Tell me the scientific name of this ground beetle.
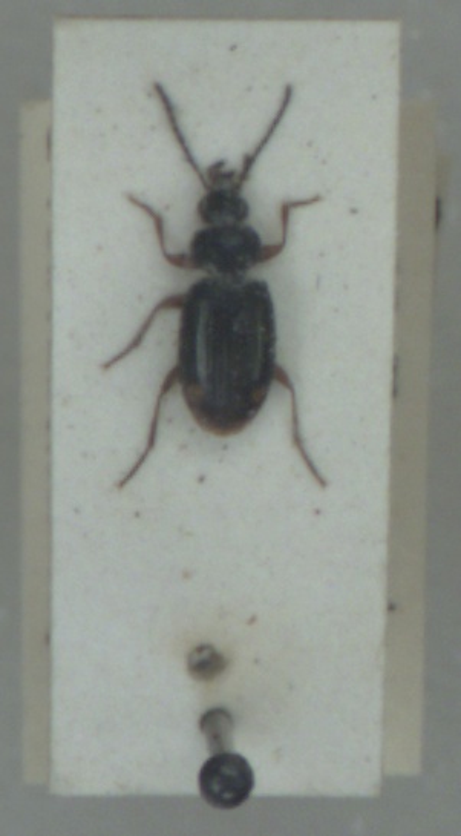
Bembidion biguttatum
